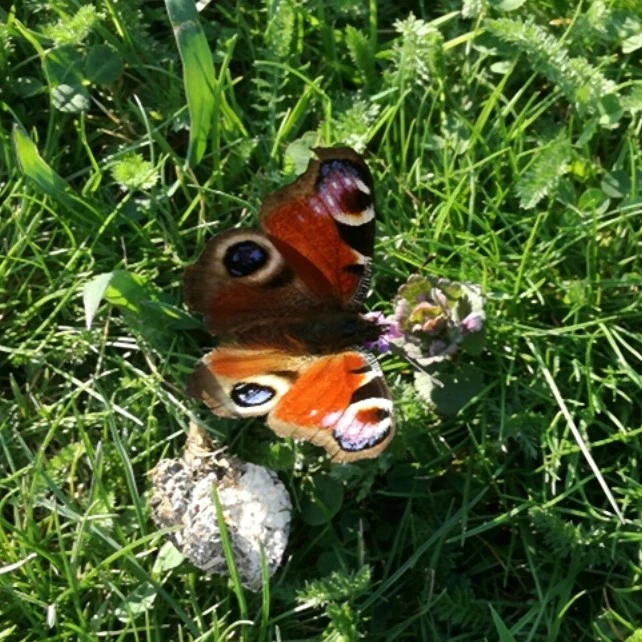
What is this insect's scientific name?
Aglais io
